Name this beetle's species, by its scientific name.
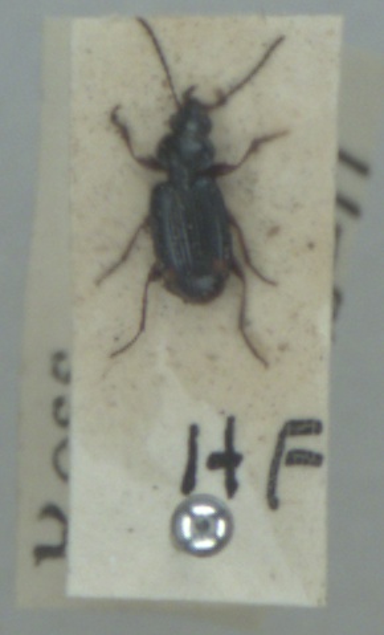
Ocys quinquestriatus
